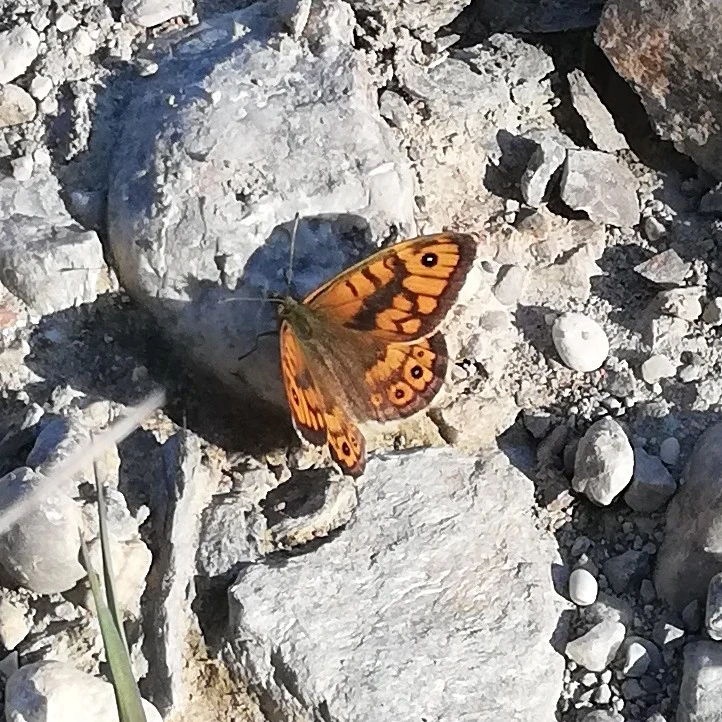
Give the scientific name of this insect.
Lasiommata megera (also Pararge megera)
